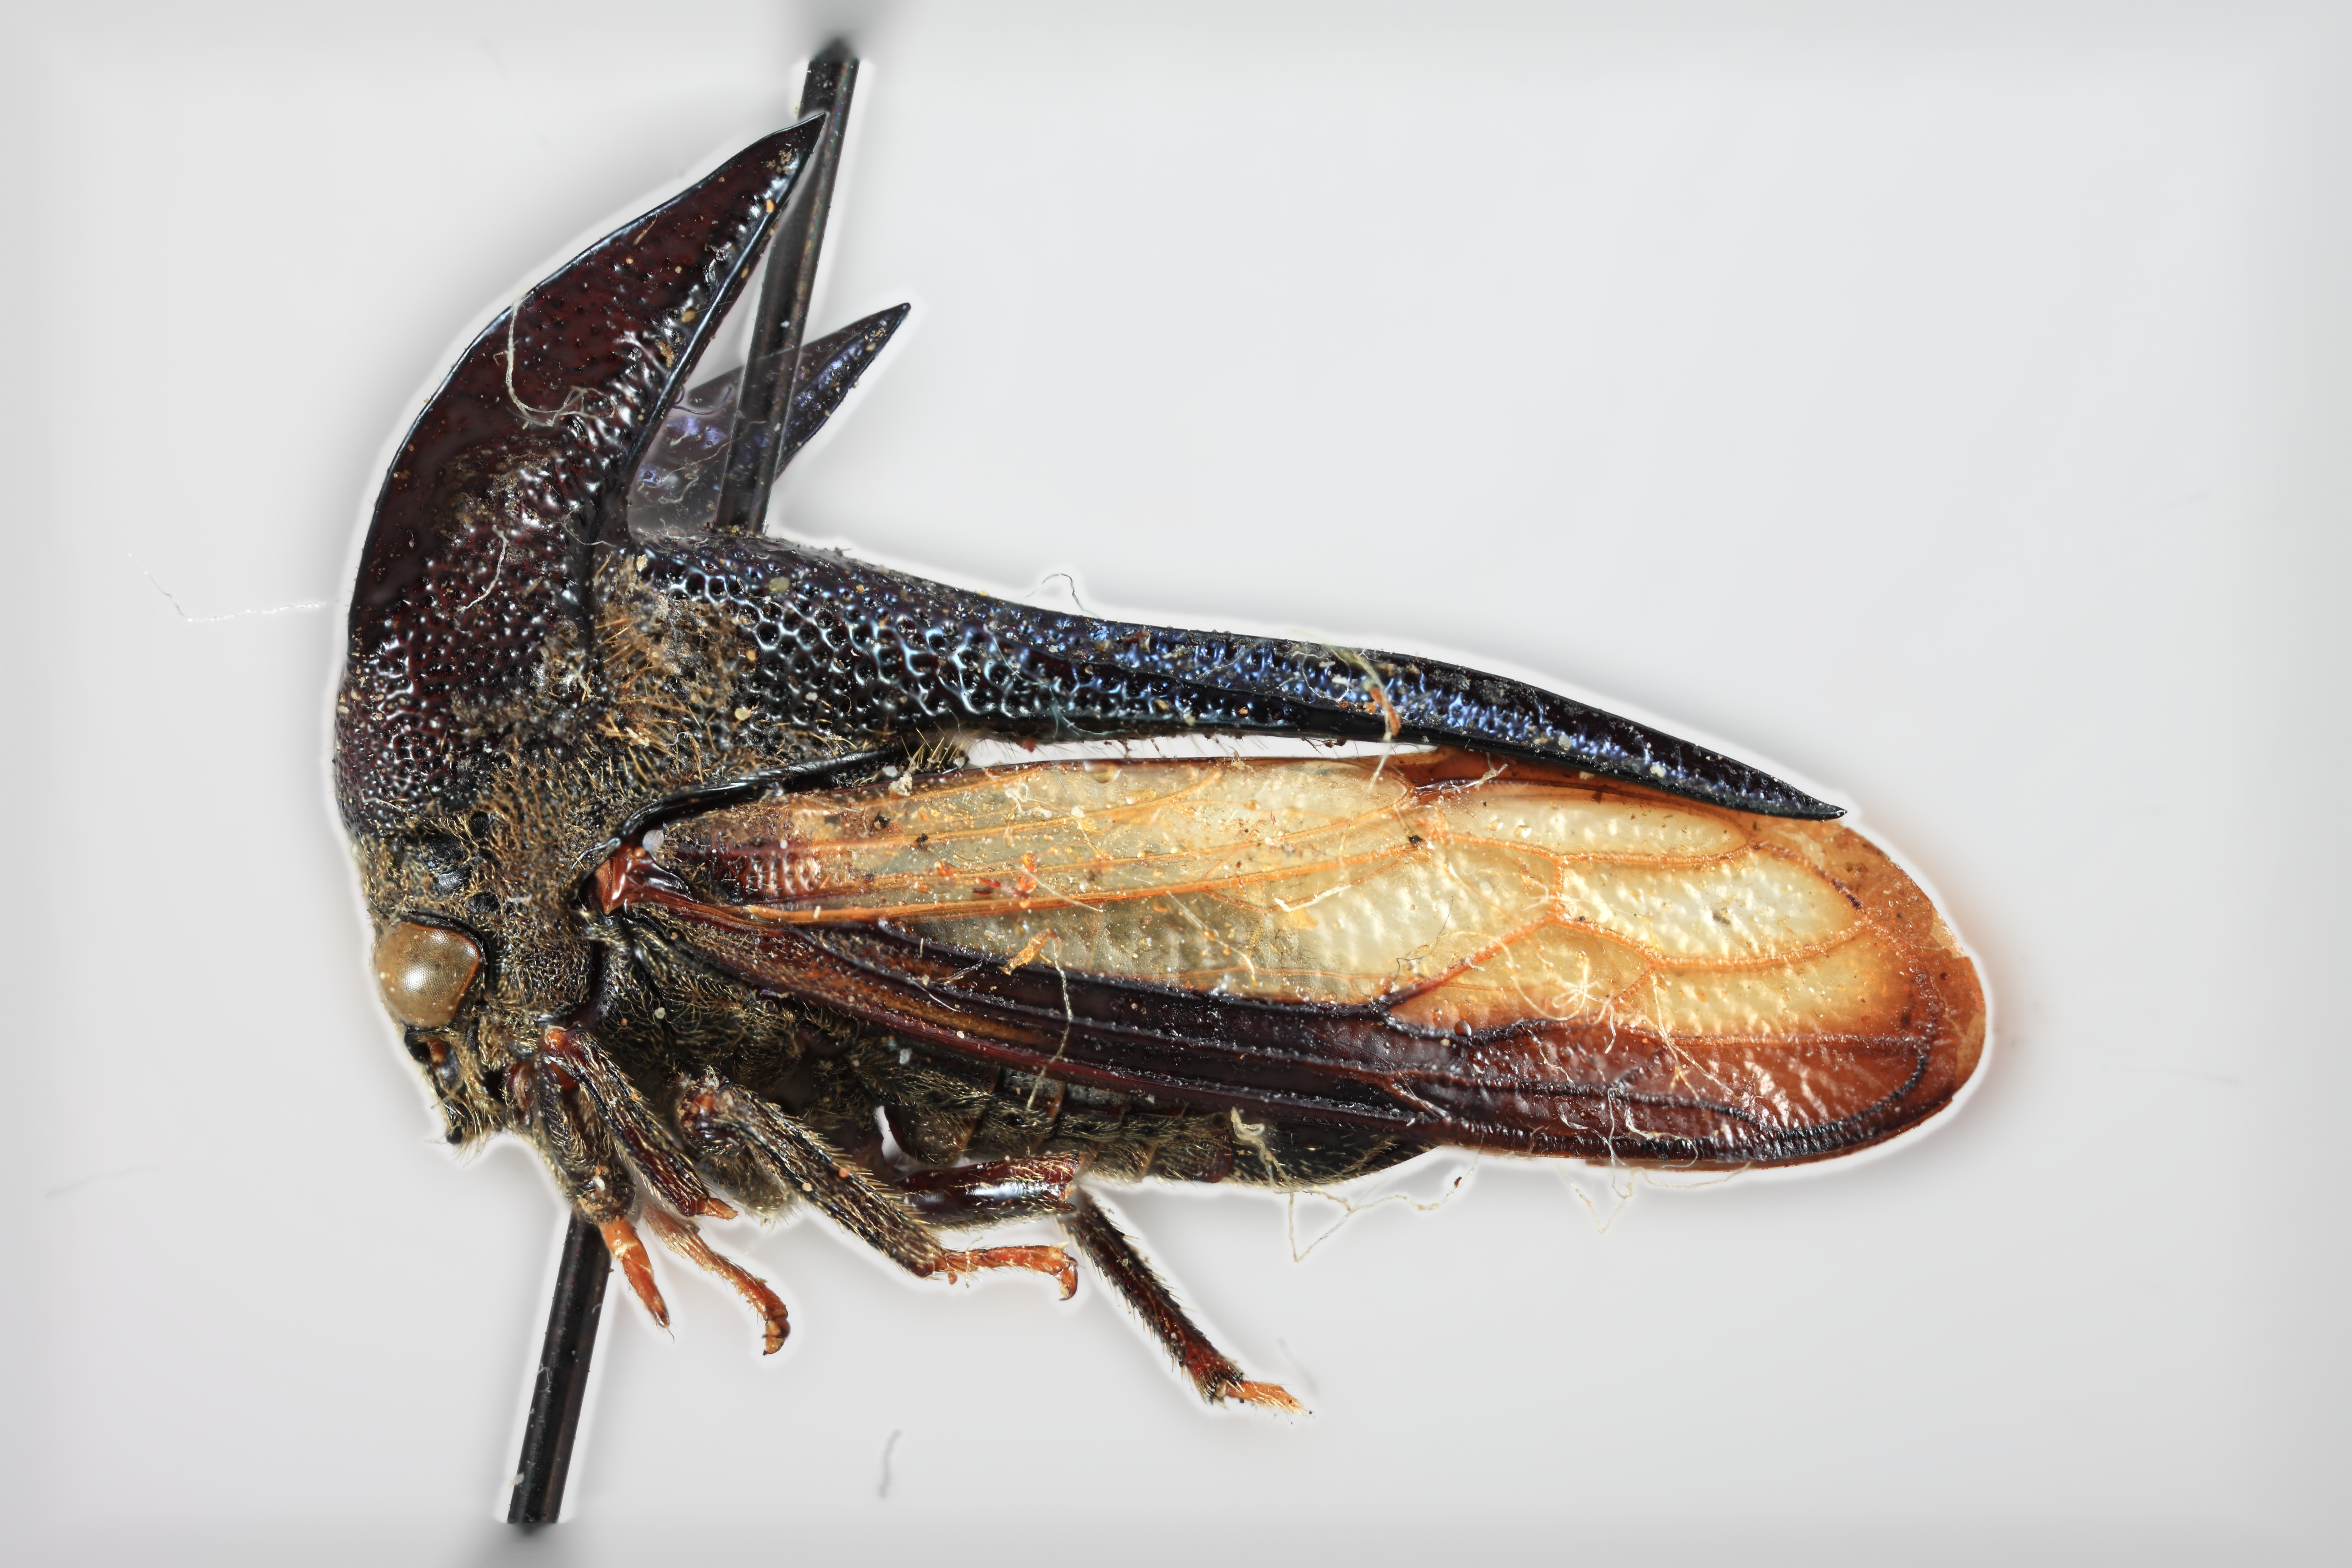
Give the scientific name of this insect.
Centrotypus laticornis
